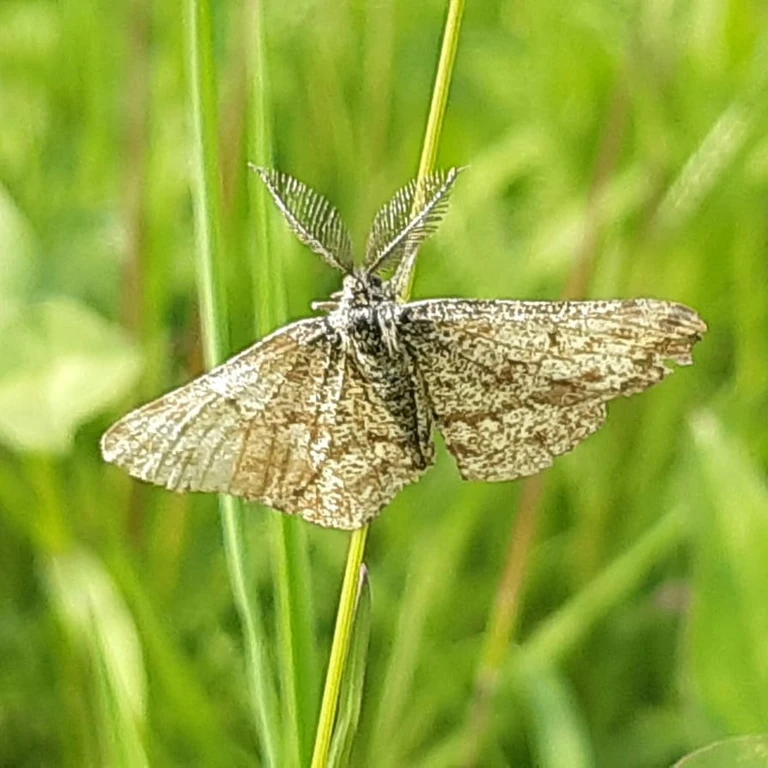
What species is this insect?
Ematurga atomaria
